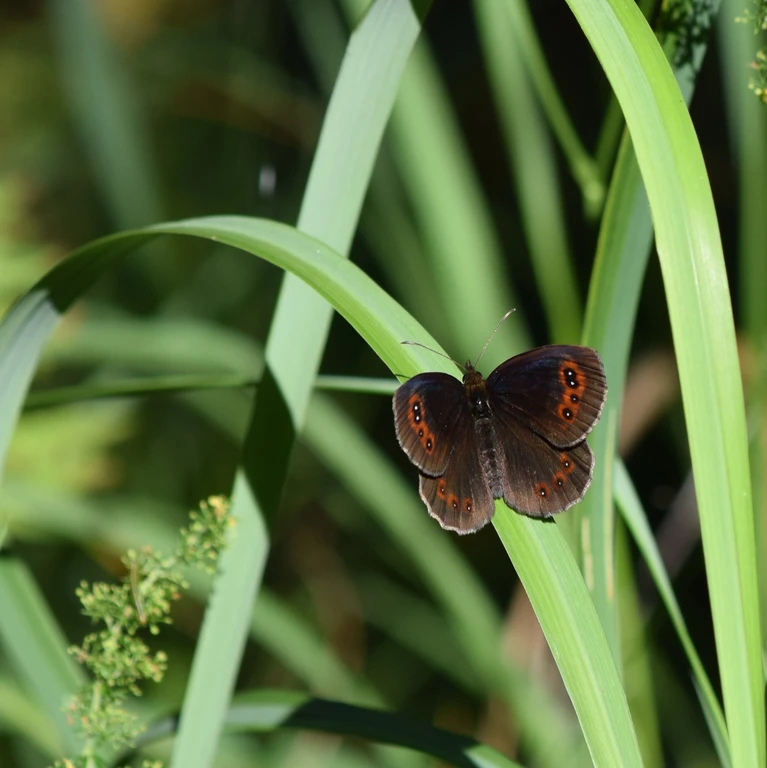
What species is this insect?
Erebia aethiops
